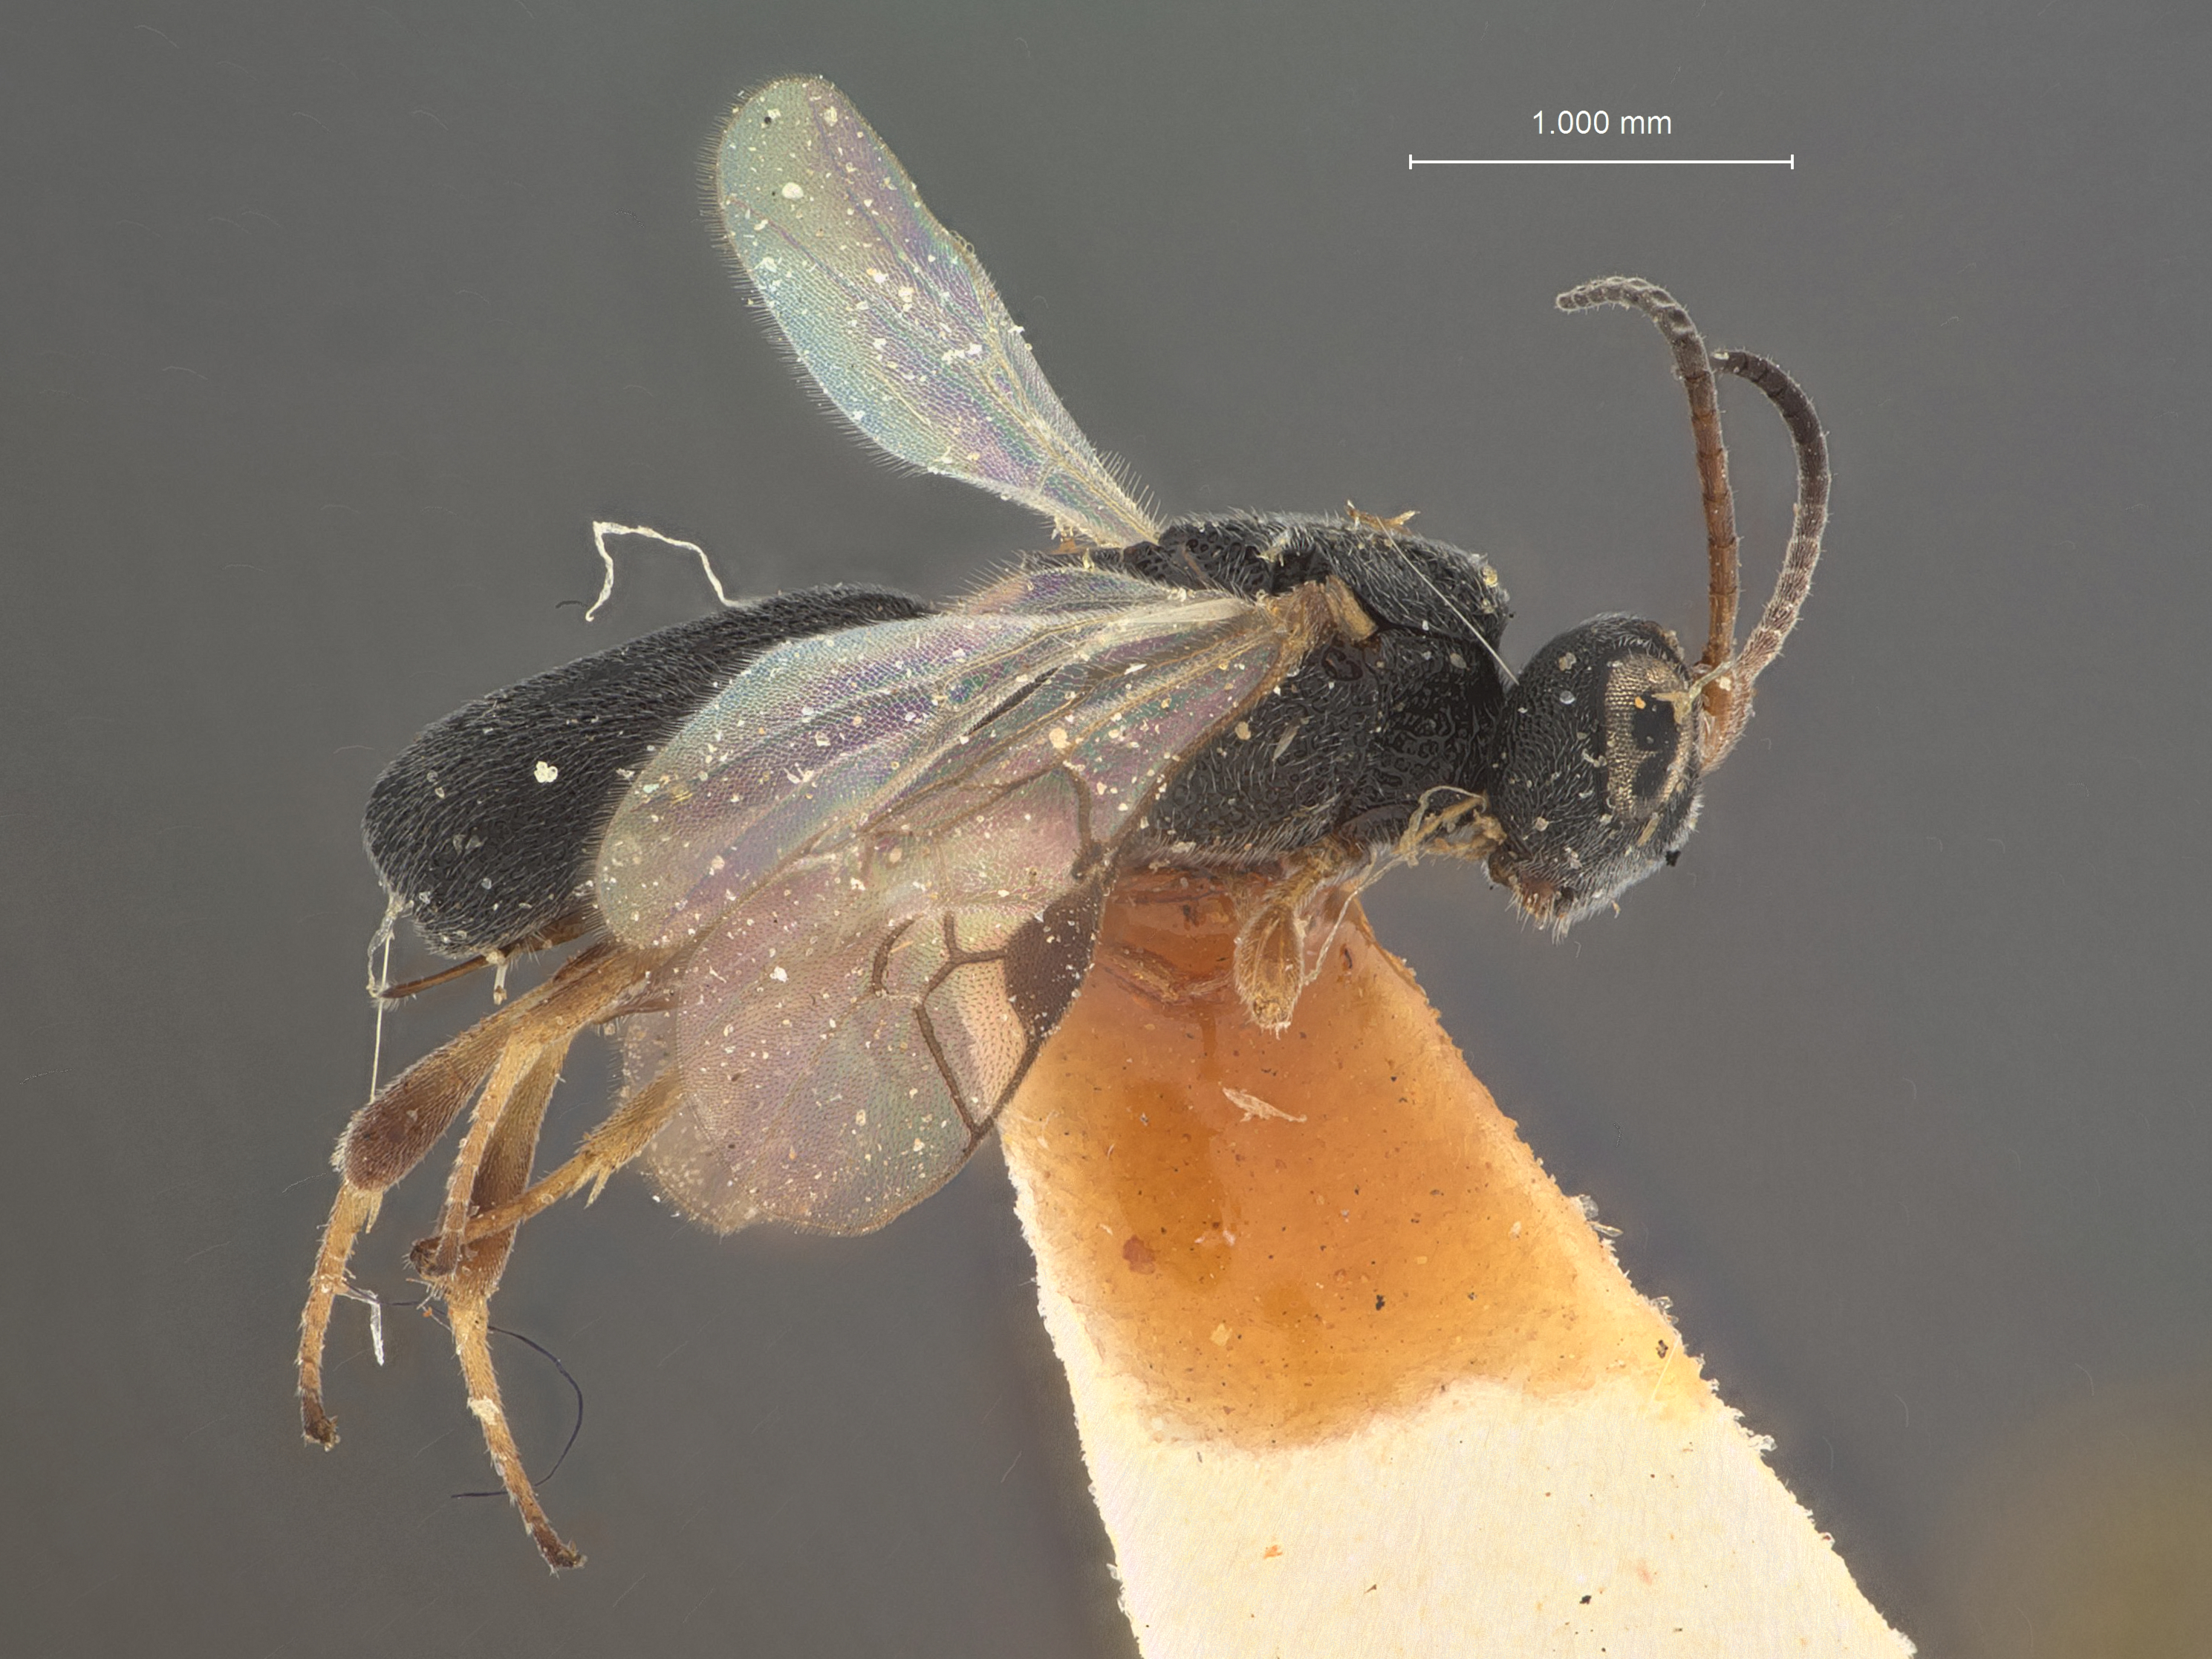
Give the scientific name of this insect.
Chelonus liber
